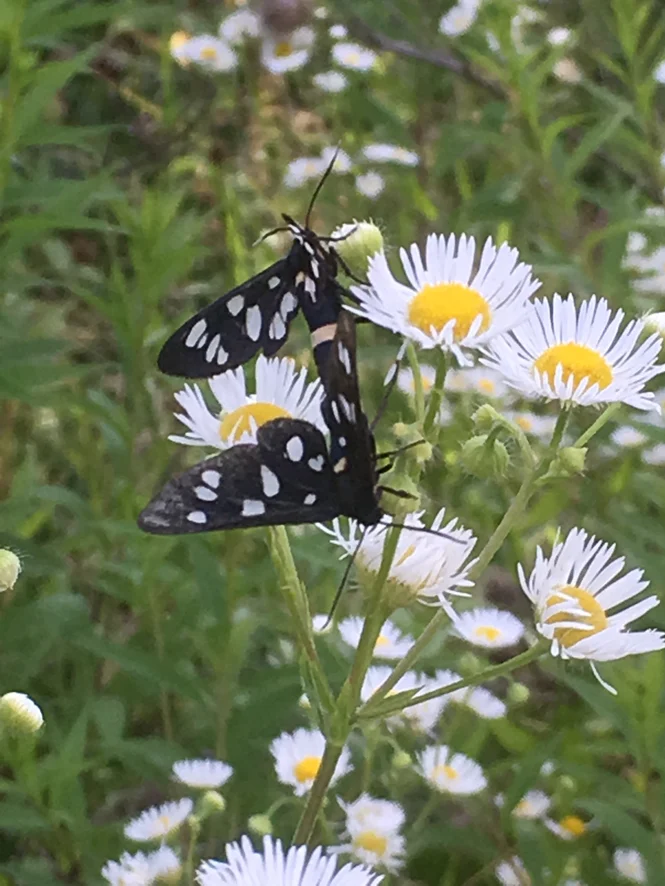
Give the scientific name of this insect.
Amata phegea
